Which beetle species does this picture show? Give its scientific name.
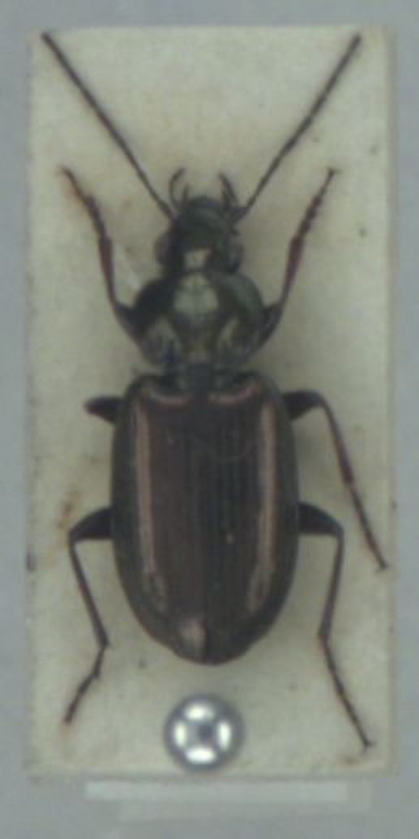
Agonum muelleri
